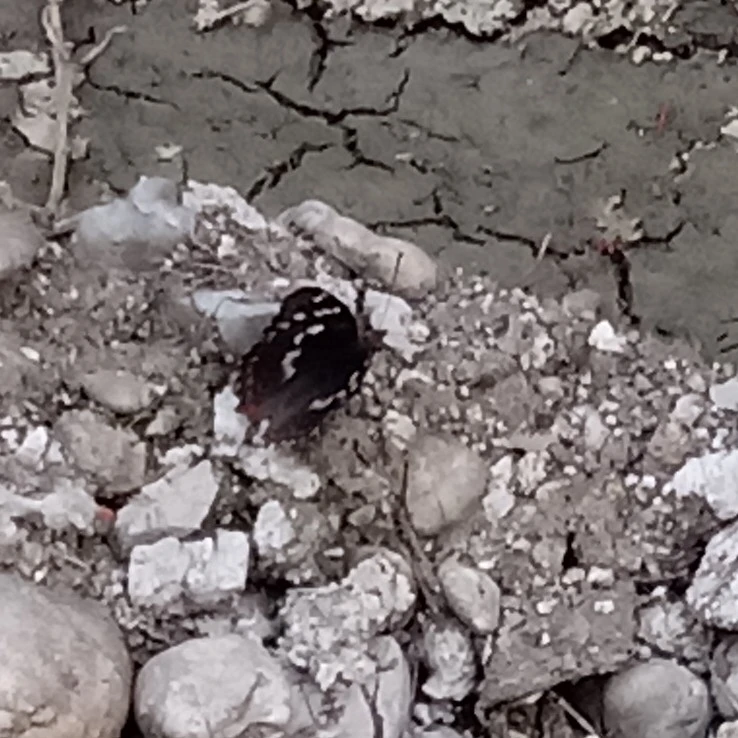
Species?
Apatura ilia
